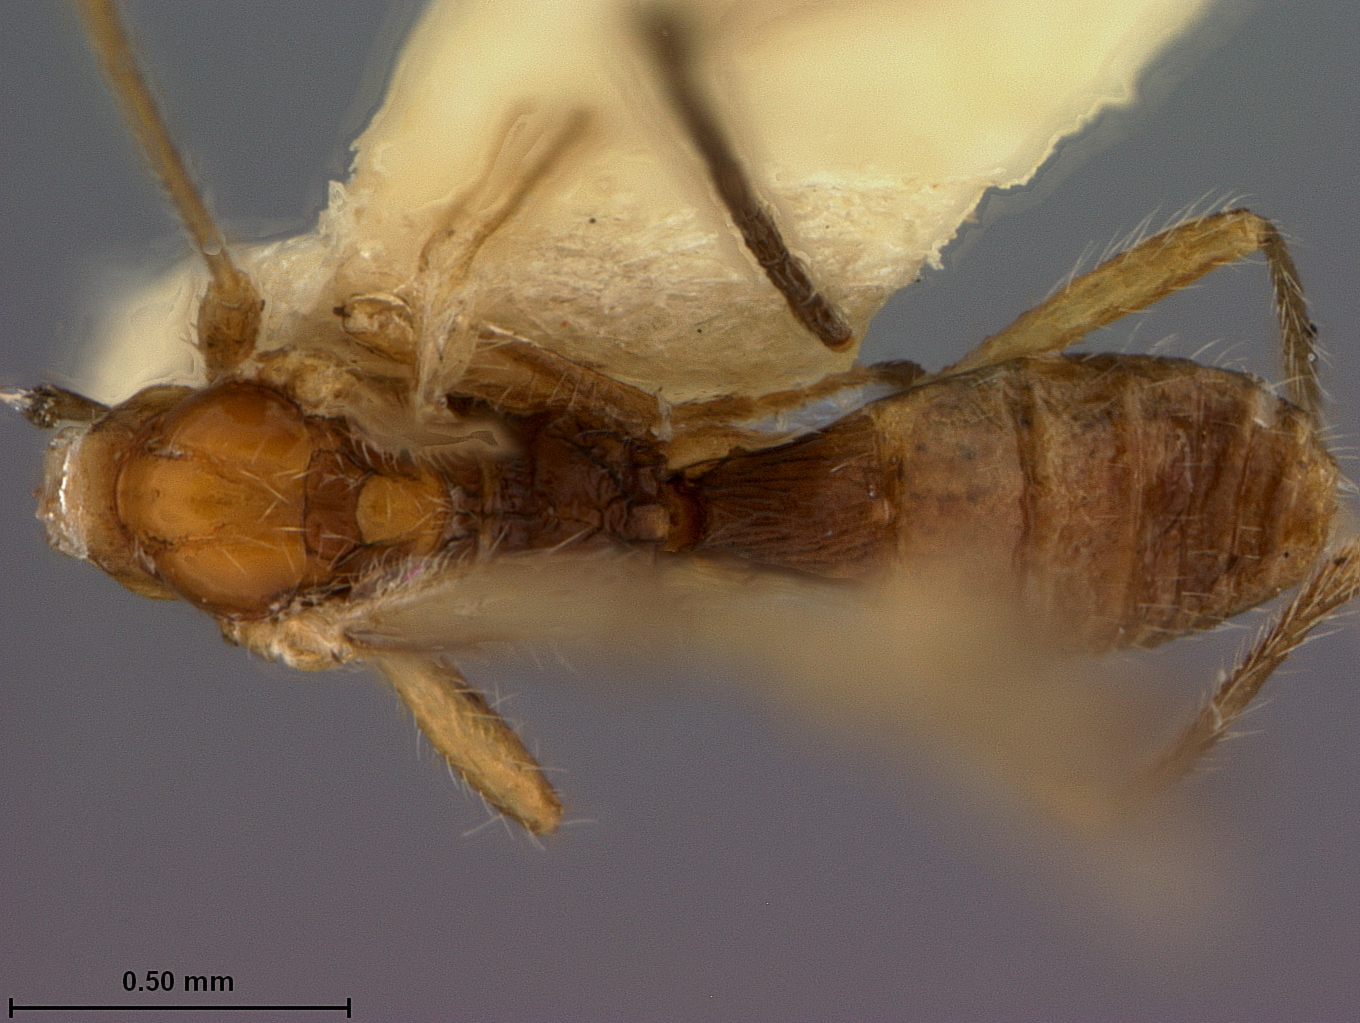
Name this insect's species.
Canthoroctonus brunneus
